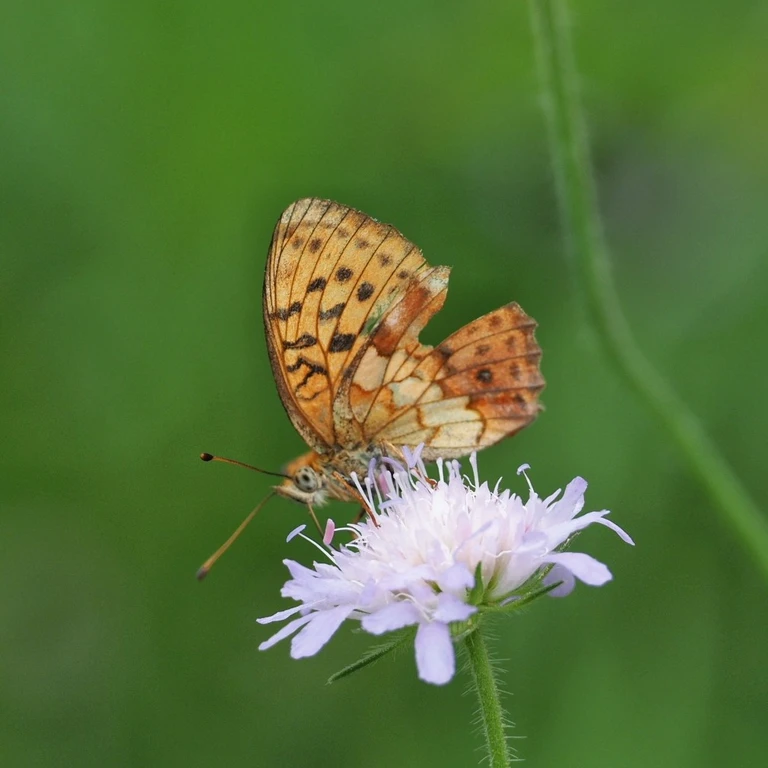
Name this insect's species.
Brenthis daphne
